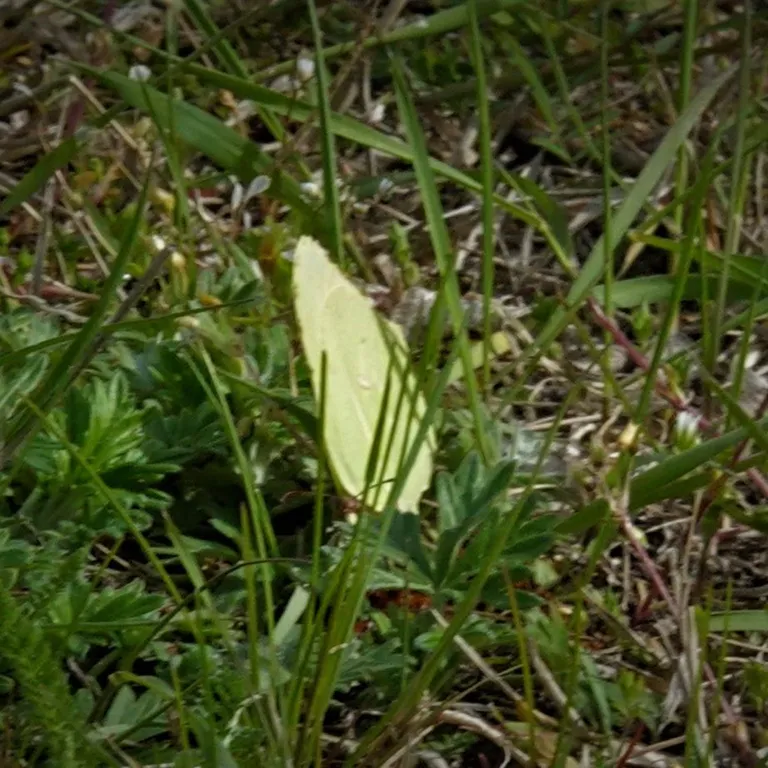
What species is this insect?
Gonepteryx rhamni
